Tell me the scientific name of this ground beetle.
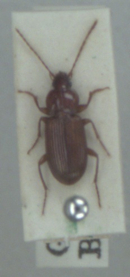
Pedius longicollis
